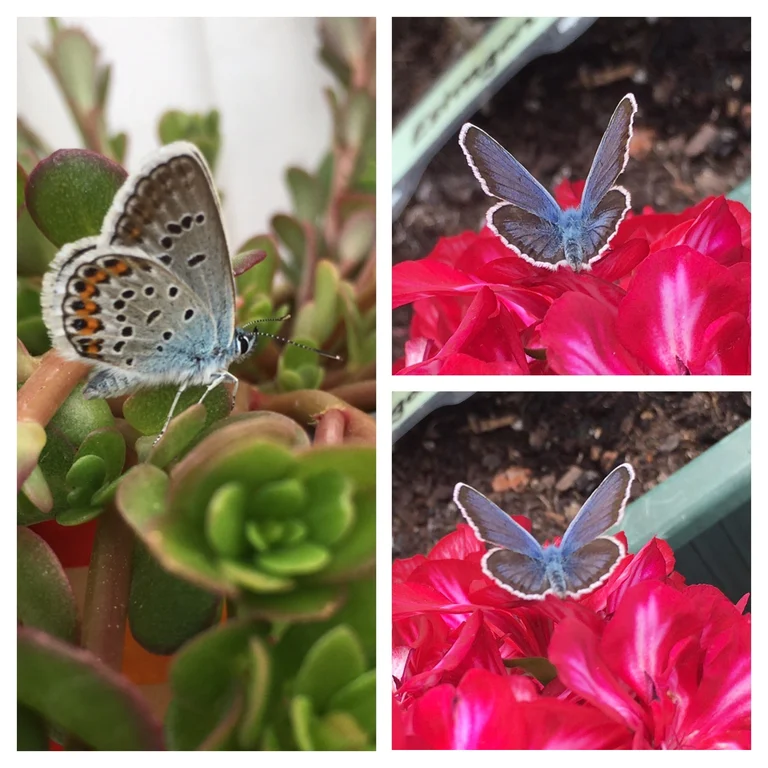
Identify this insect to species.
Plebejus argus
